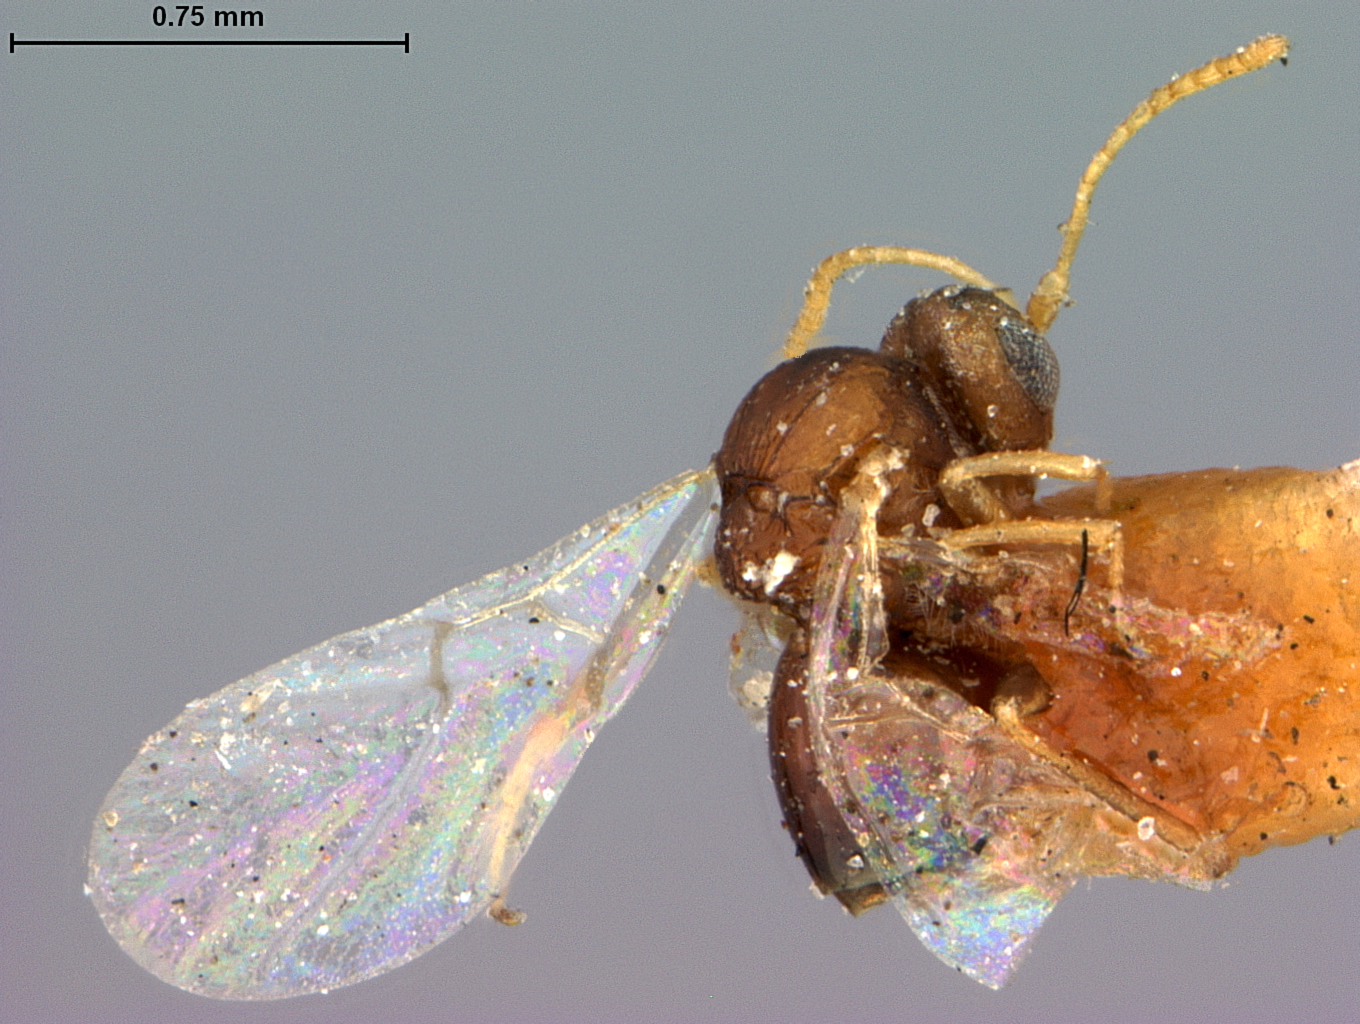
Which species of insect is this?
Andricus blastophagus
